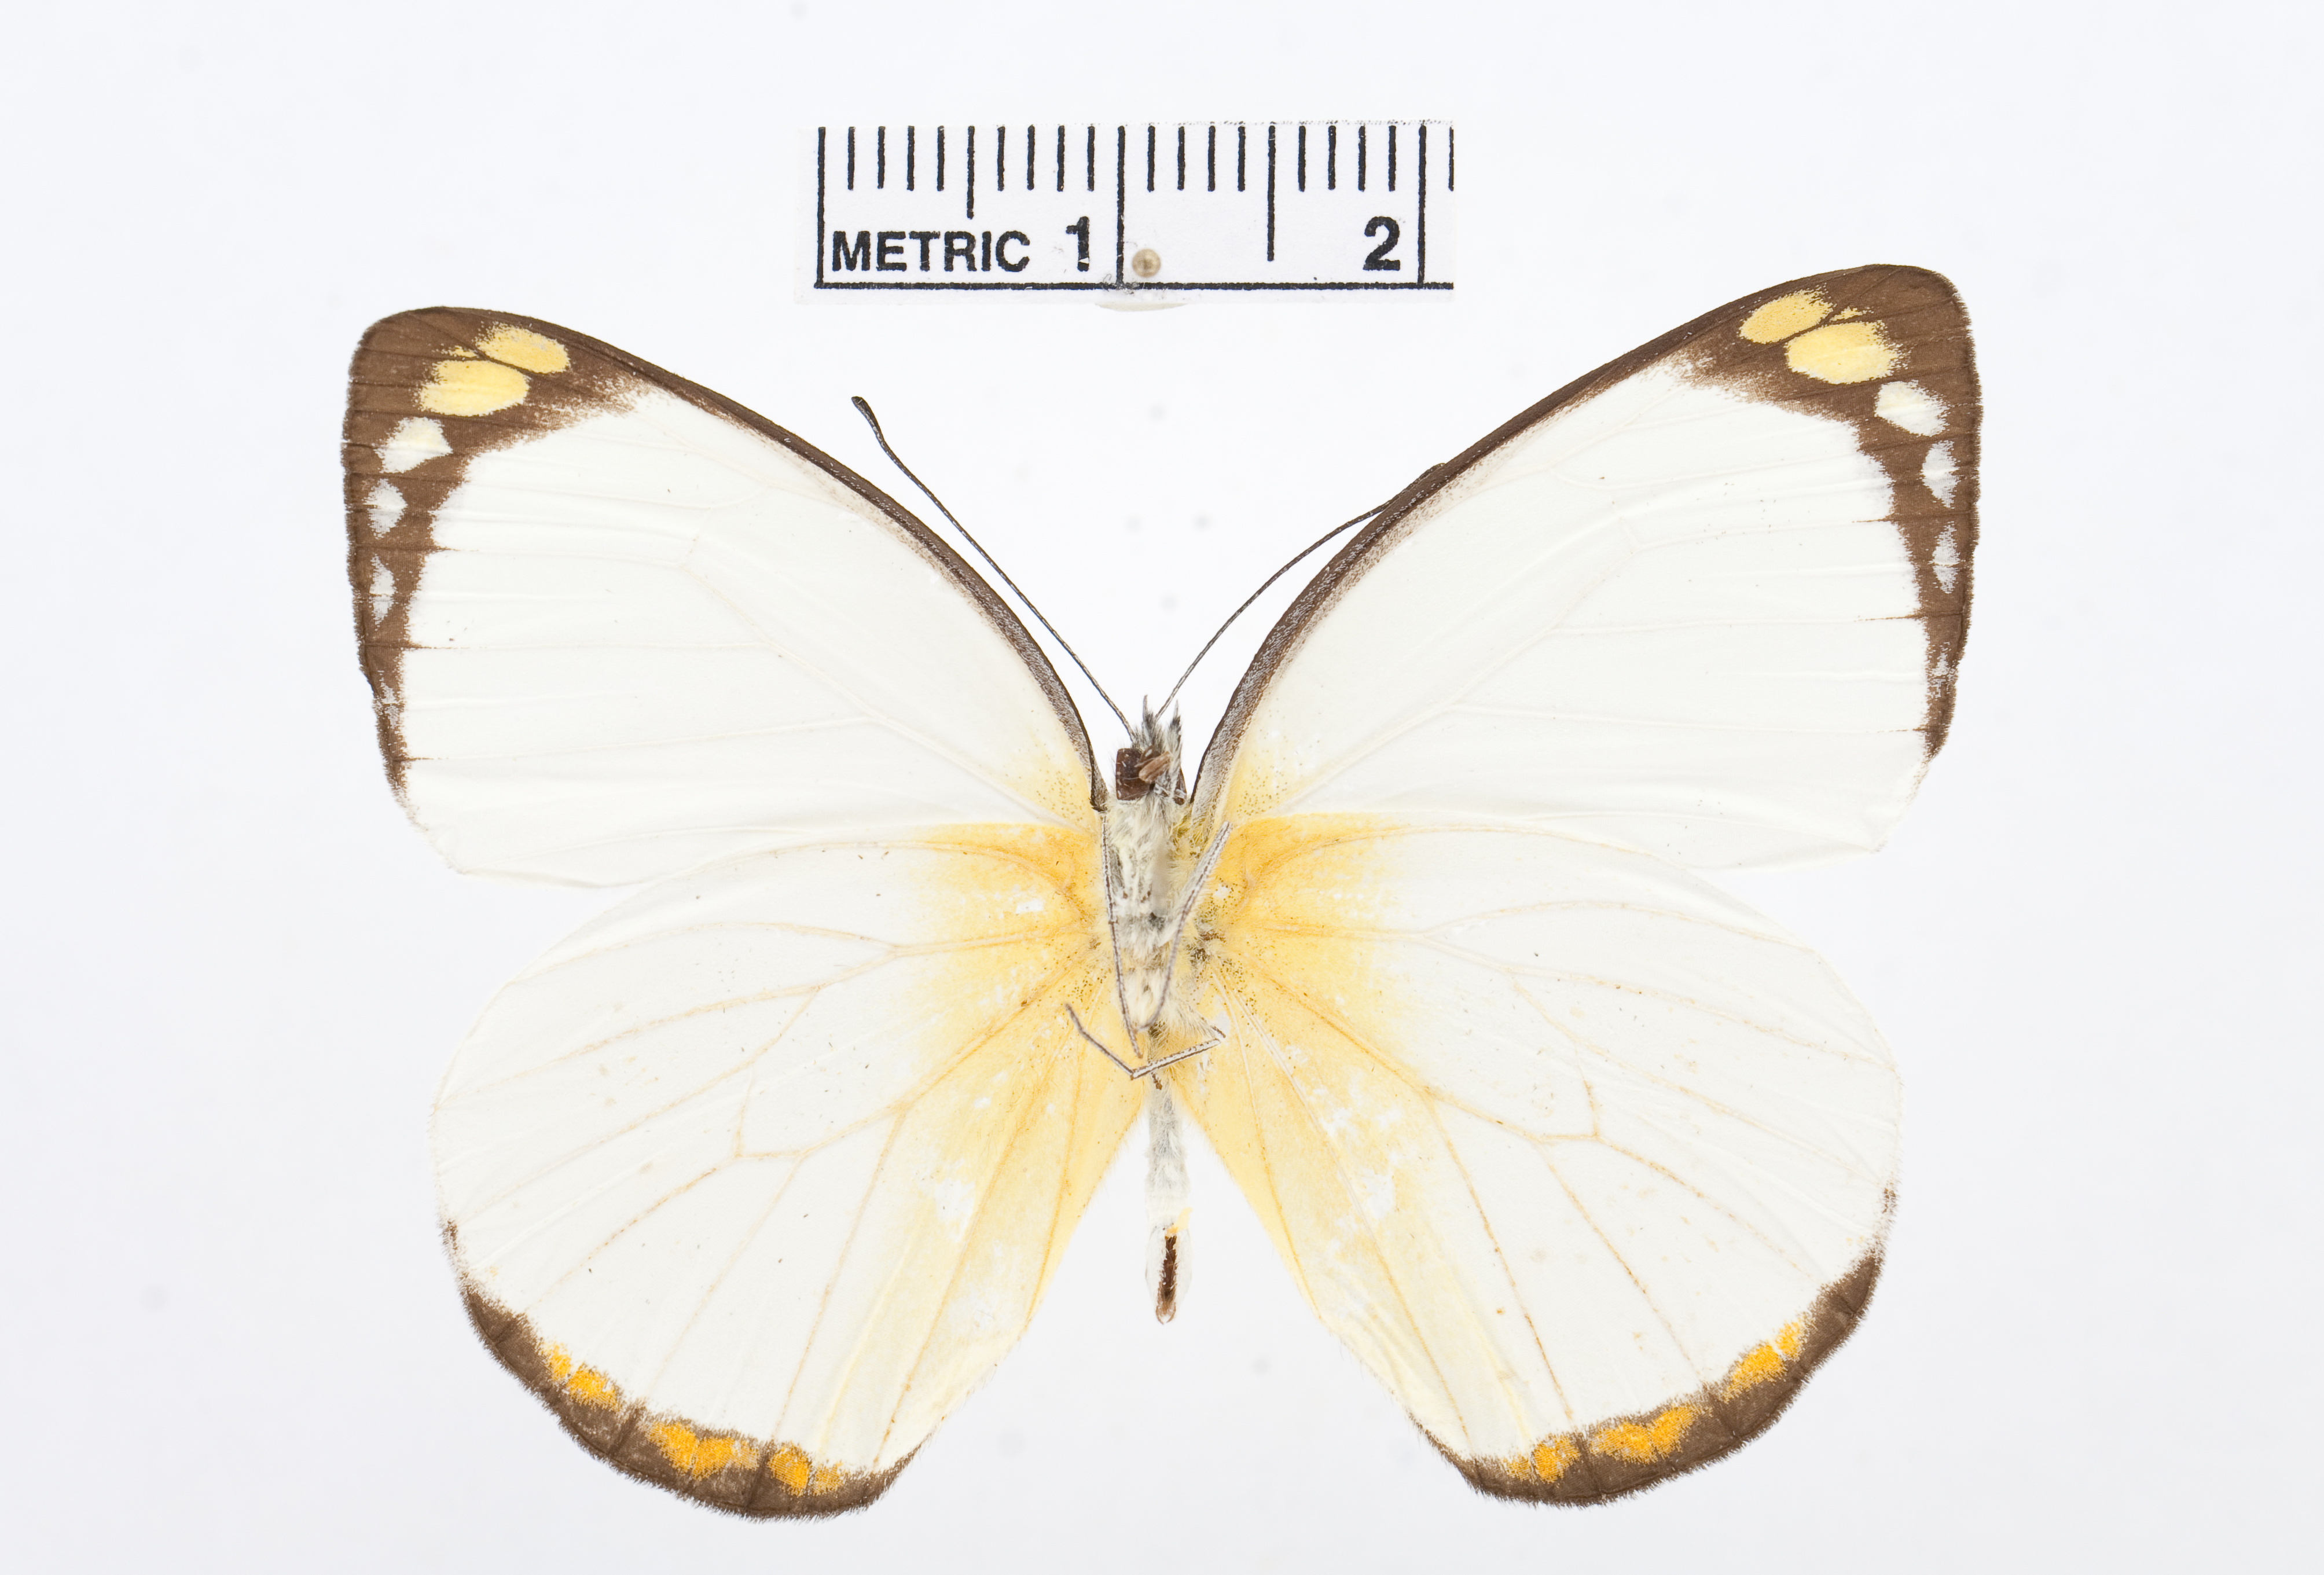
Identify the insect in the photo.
Delias ennia
